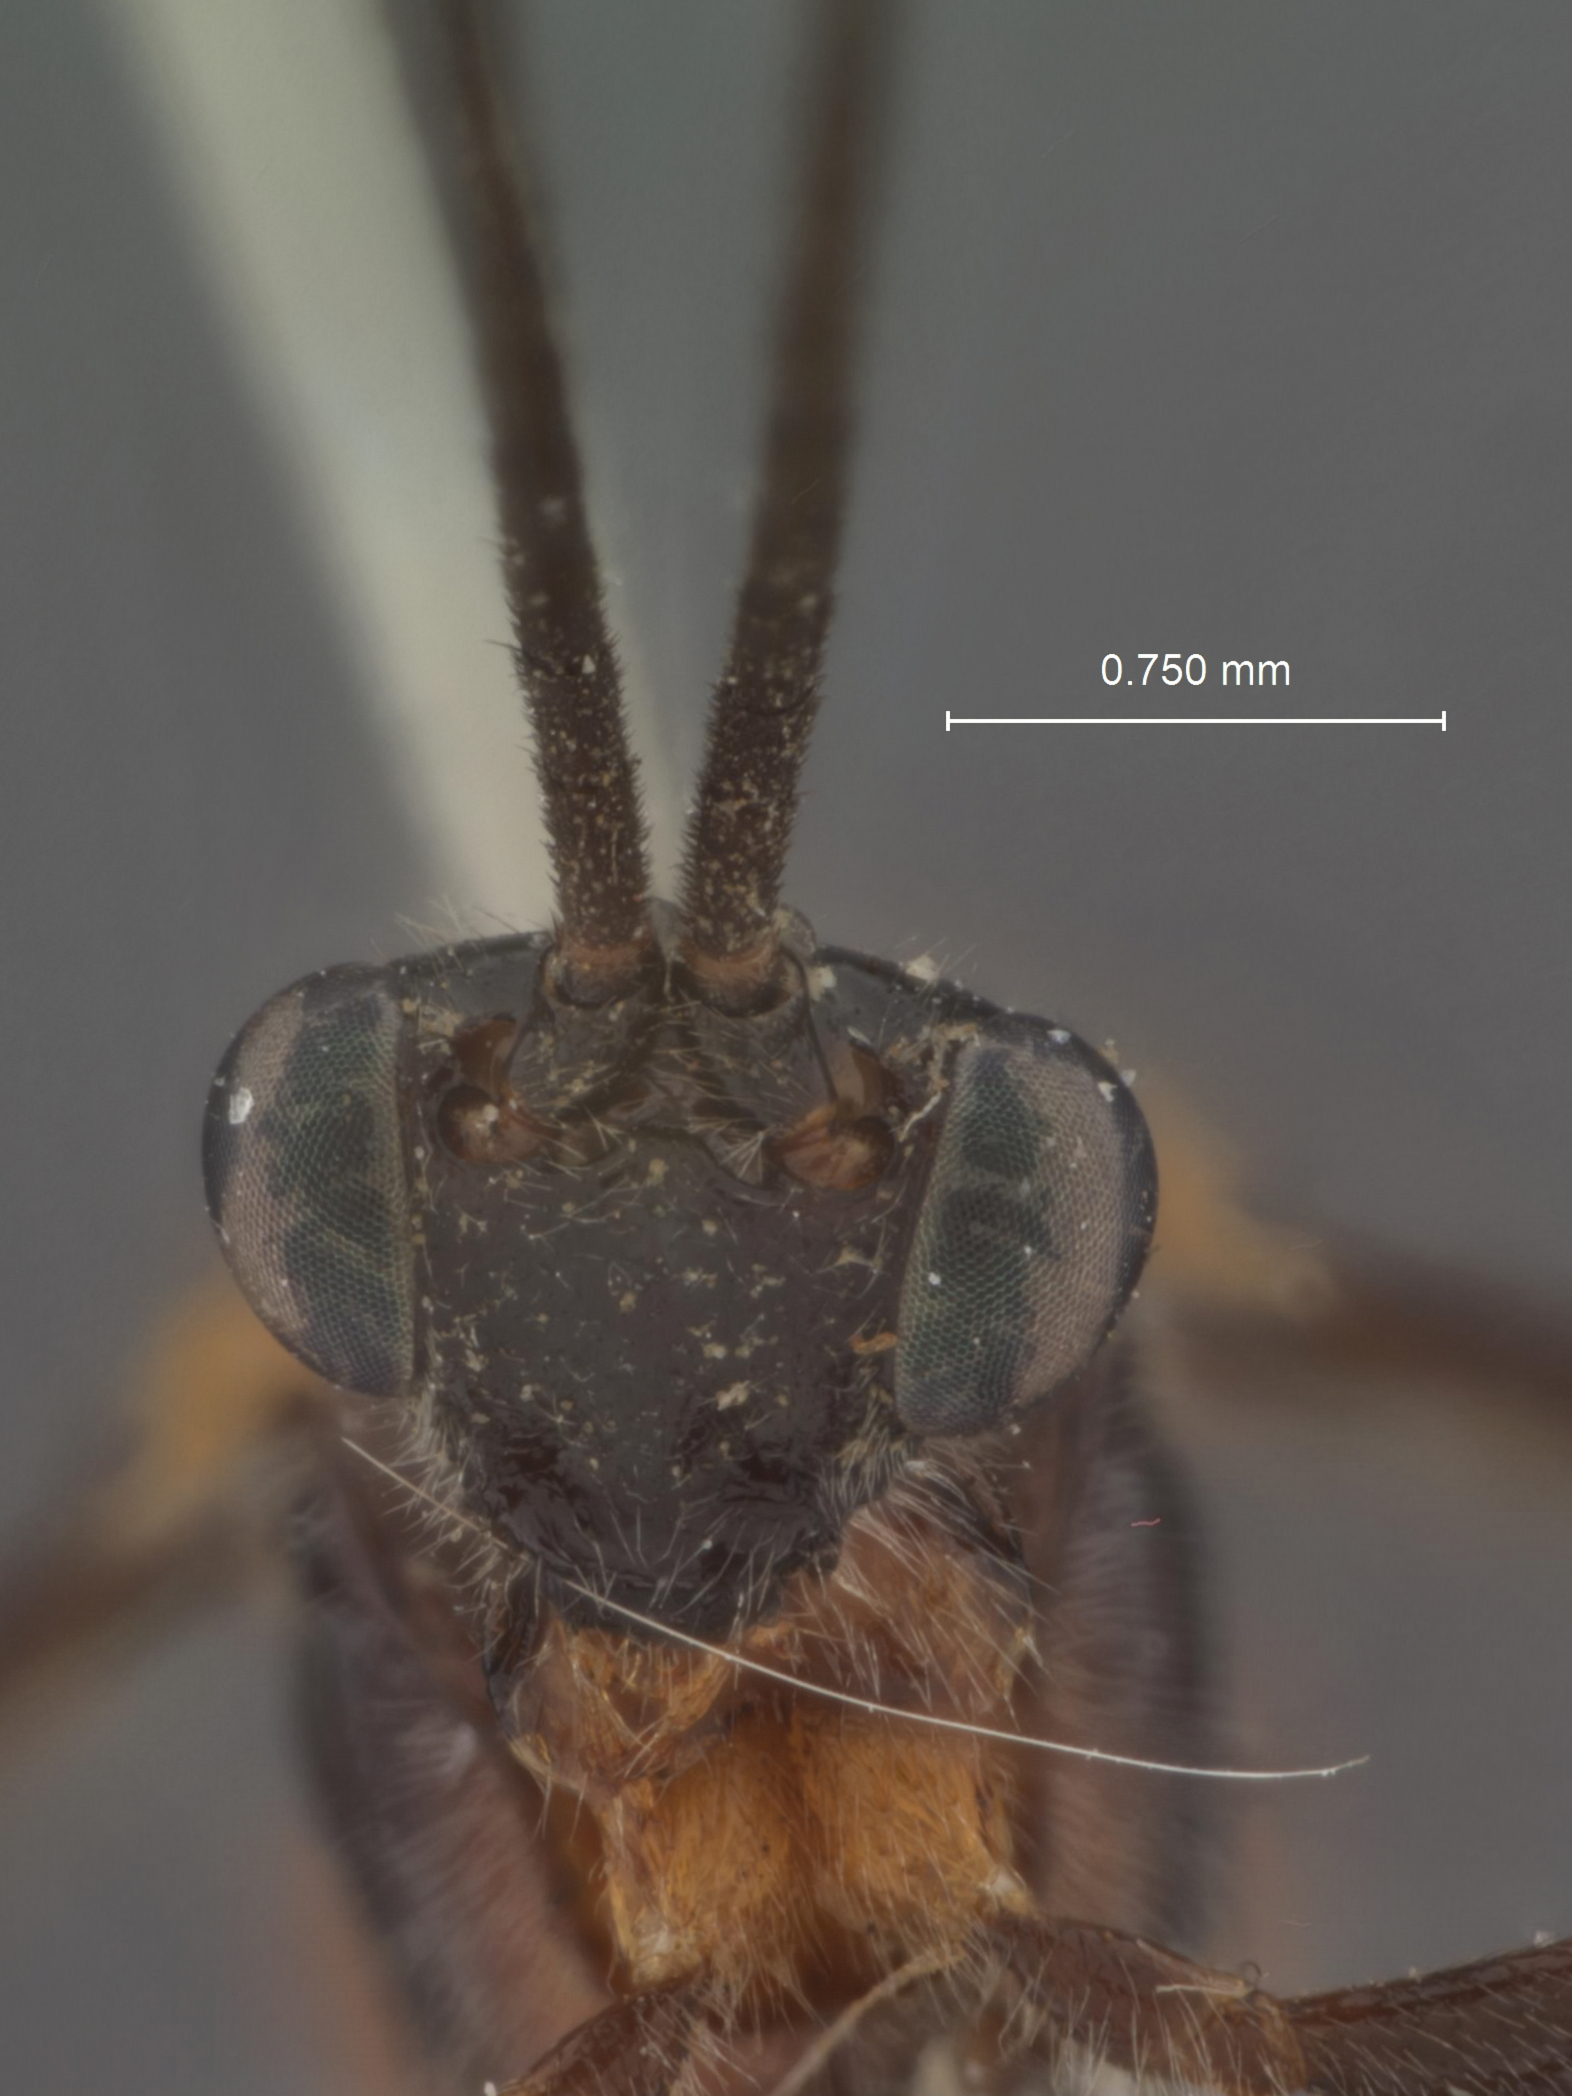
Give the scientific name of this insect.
Alabagrus maya
